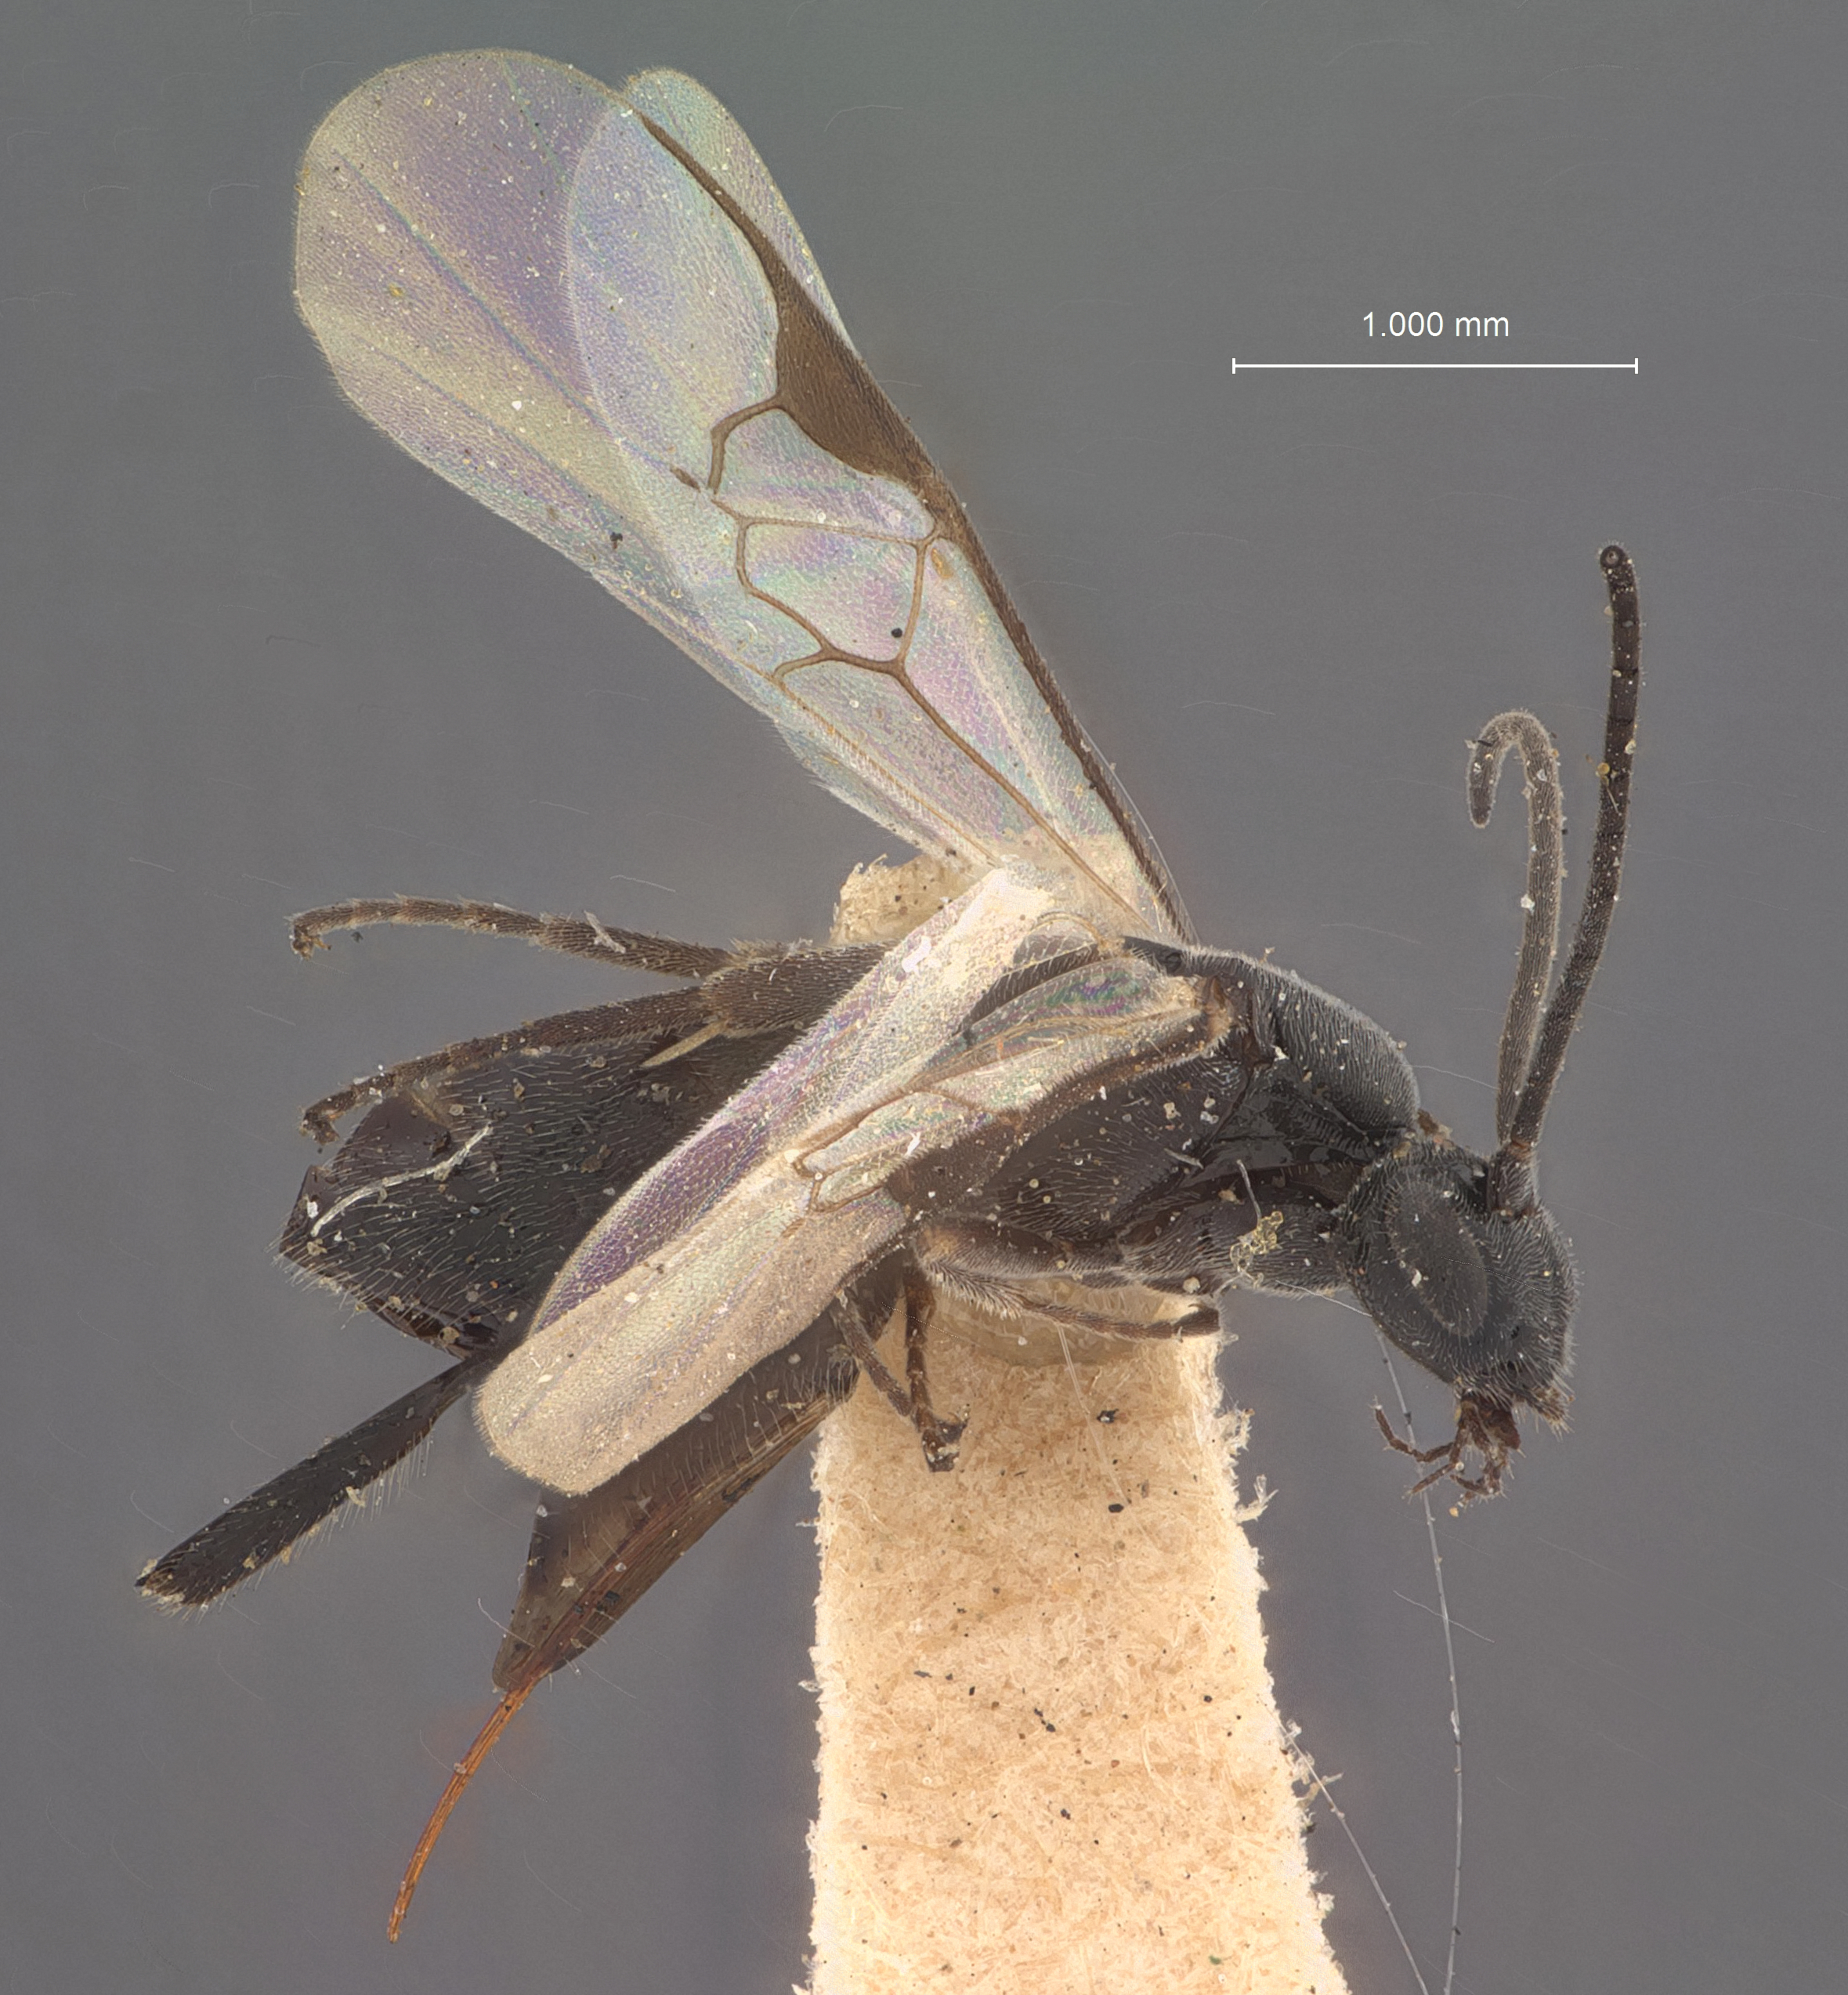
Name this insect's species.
Apanteles niger
